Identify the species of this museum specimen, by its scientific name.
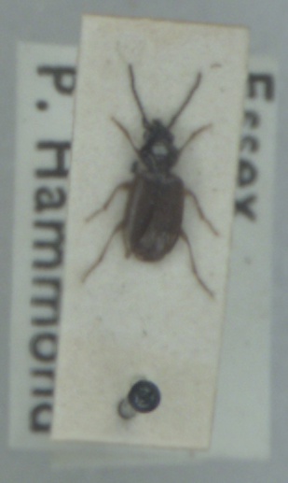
Bembidion lunulatum
